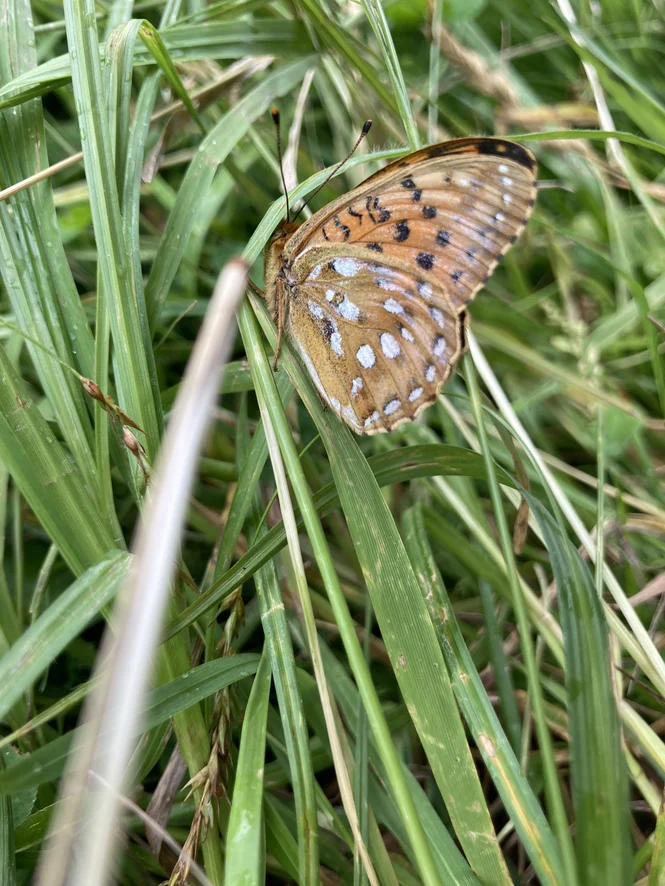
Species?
Speyeria aglaja
